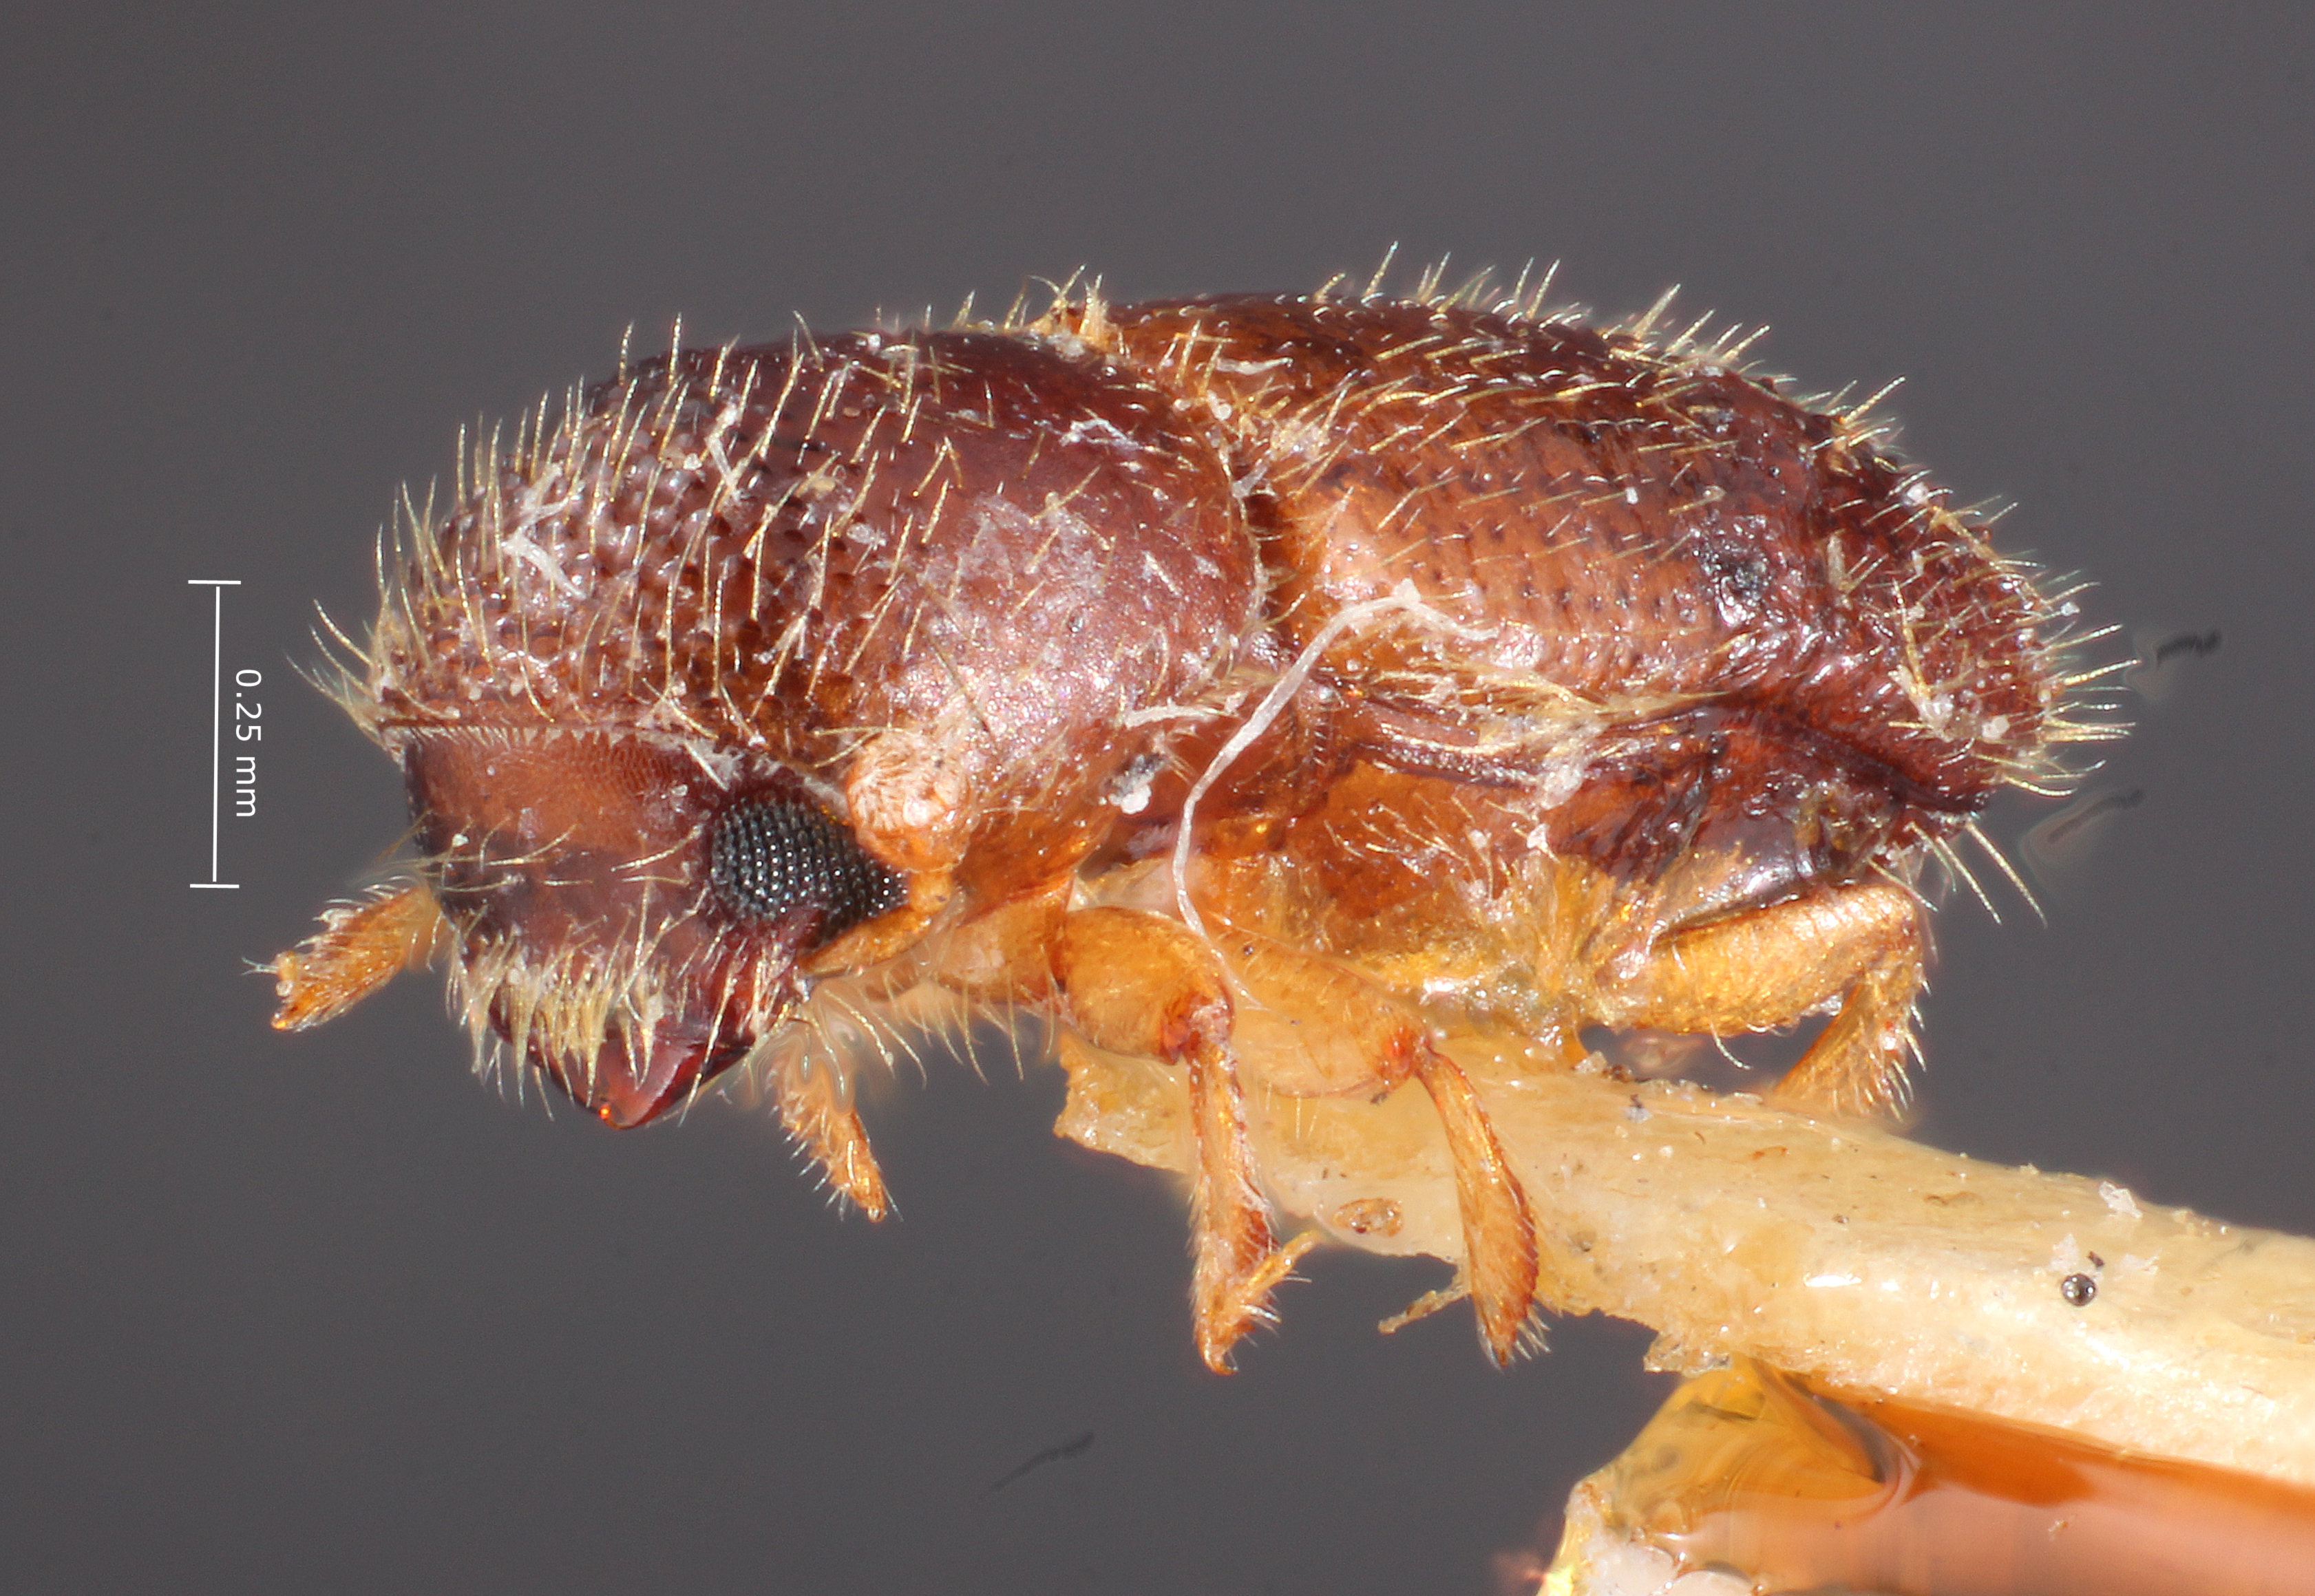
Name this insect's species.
Xyleborus buscki (also Xyleborinus buscki)
